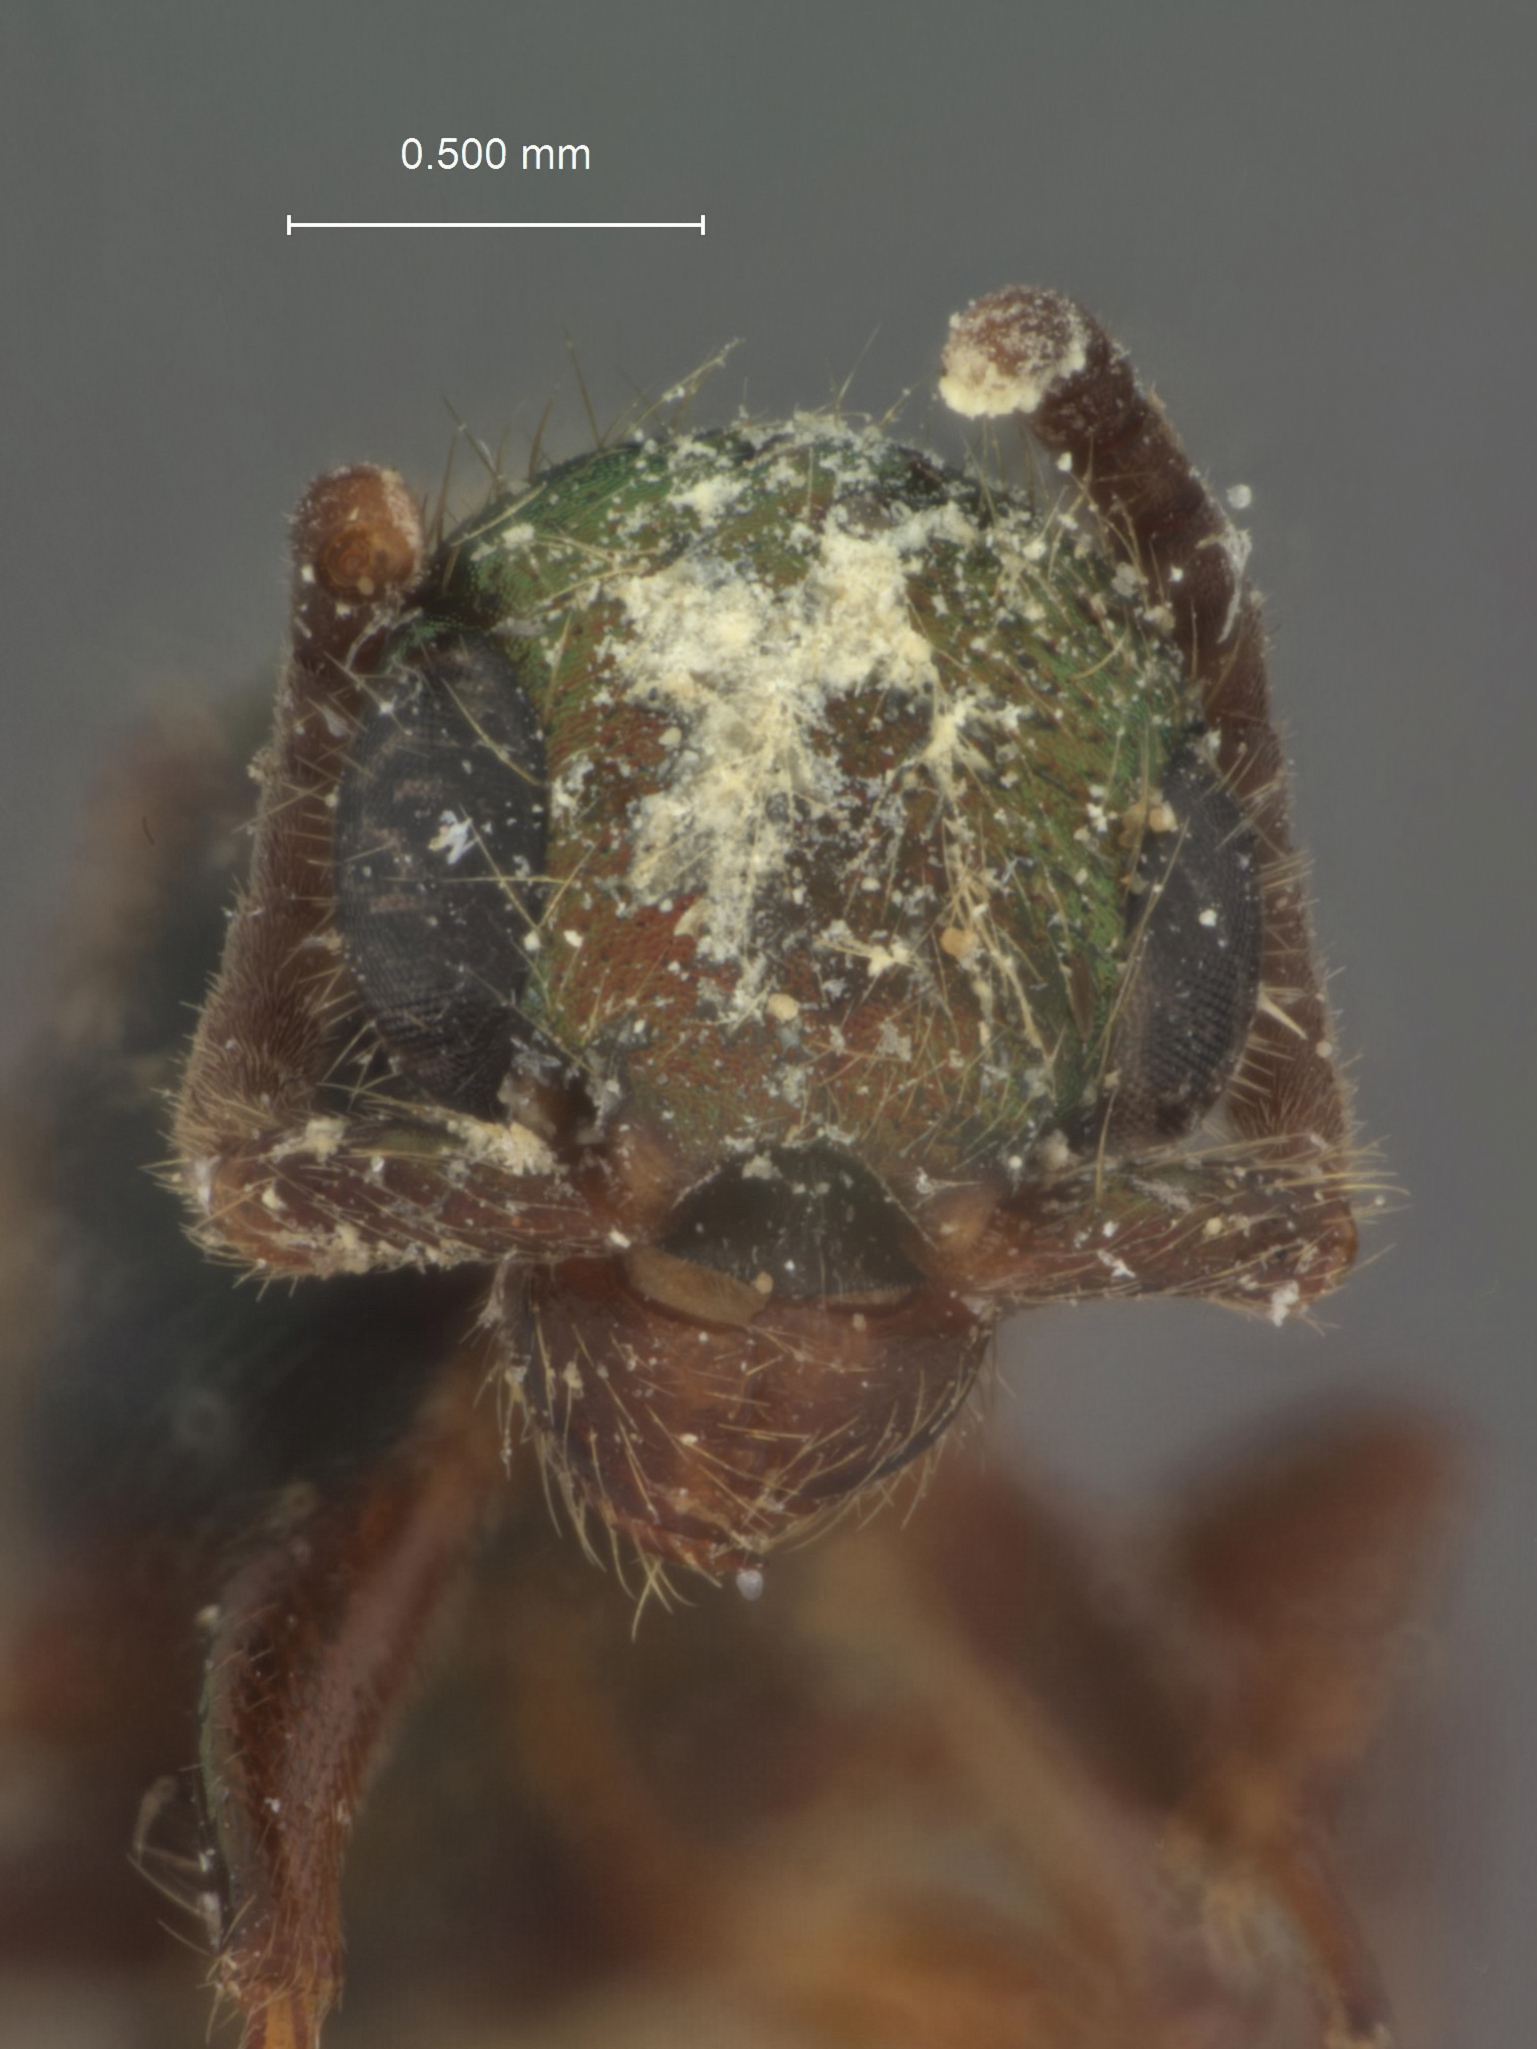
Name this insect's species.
Anisepyris dominicanus
